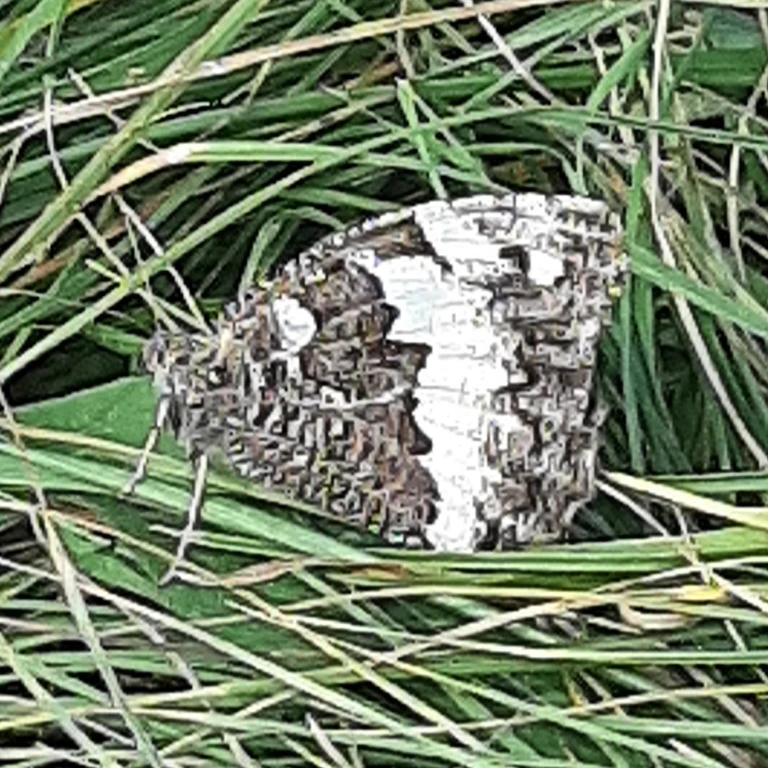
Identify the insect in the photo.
Brintesia circe
